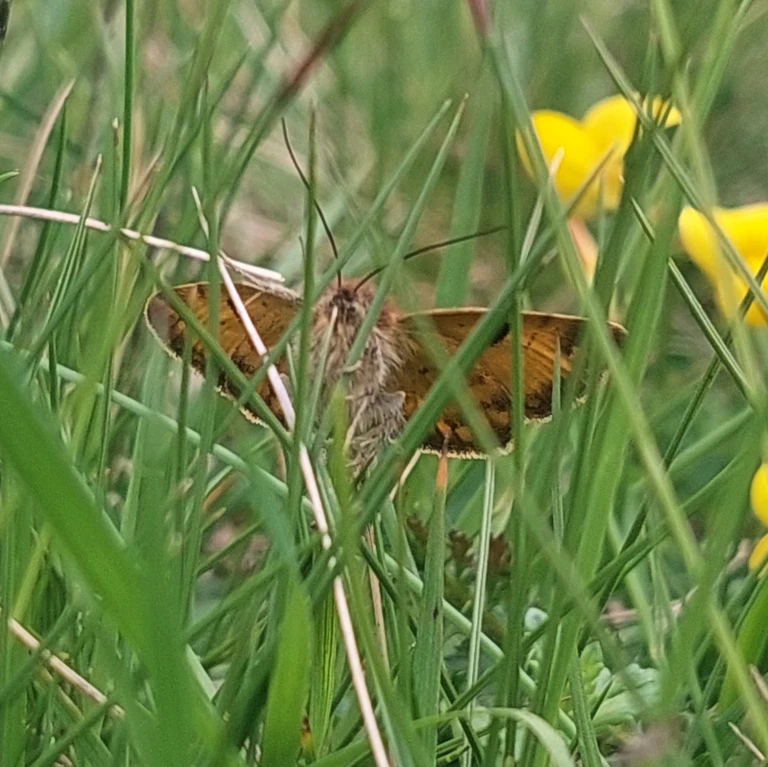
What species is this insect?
Euclidia glyphica
